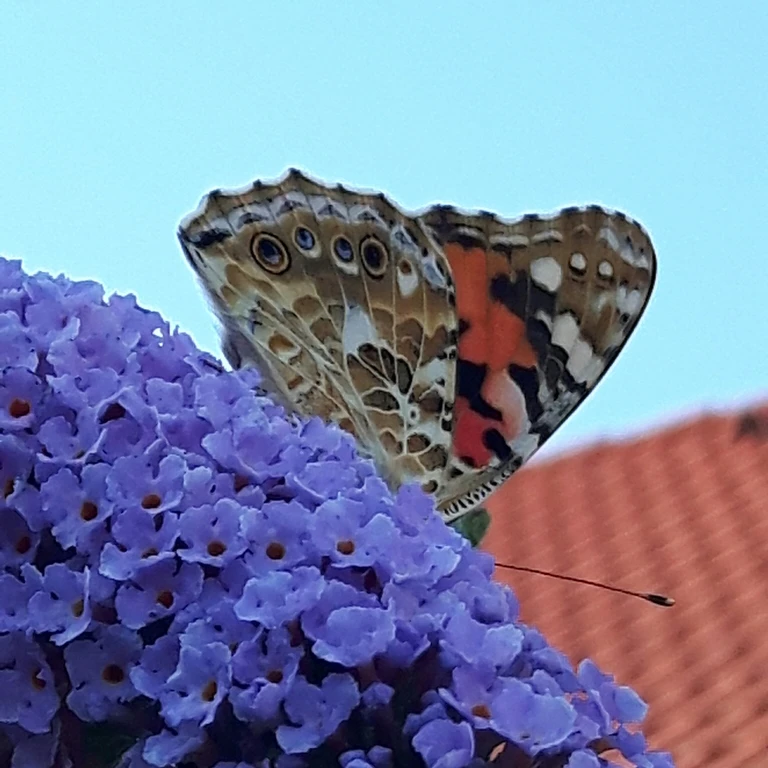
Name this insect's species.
Vanessa cardui
